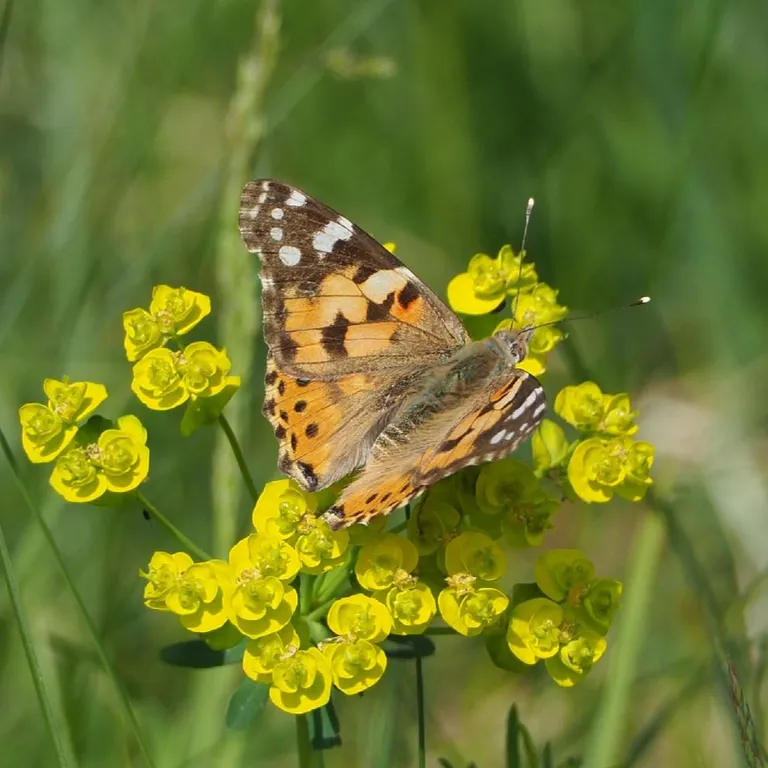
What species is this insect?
Vanessa cardui
